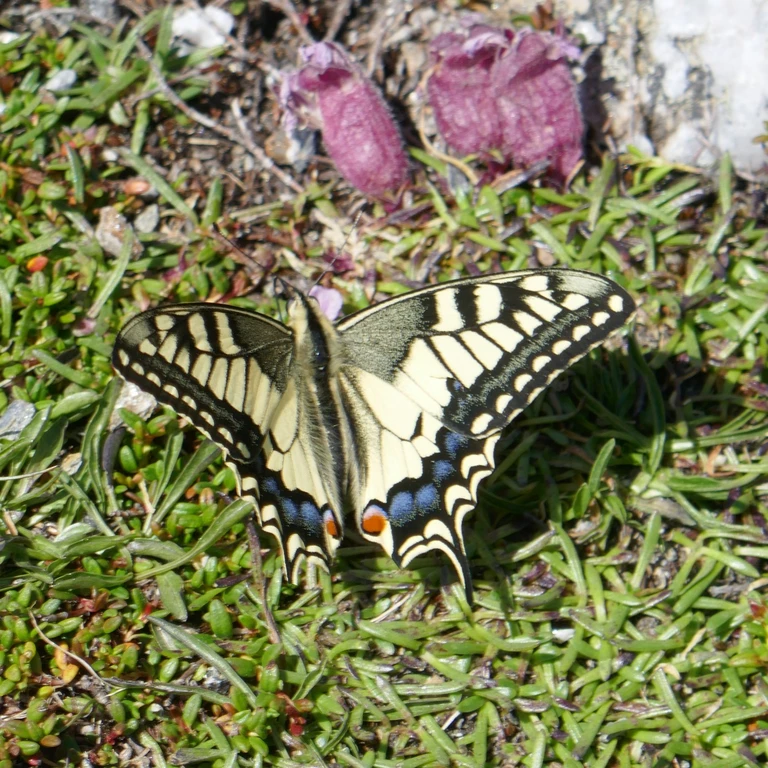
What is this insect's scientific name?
Papilio machaon
